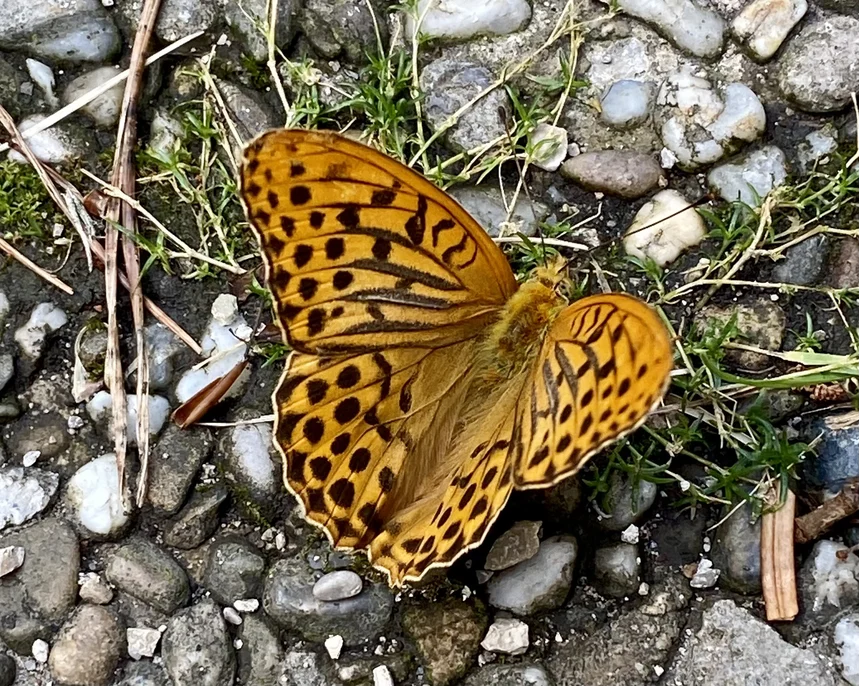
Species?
Argynnis paphia
